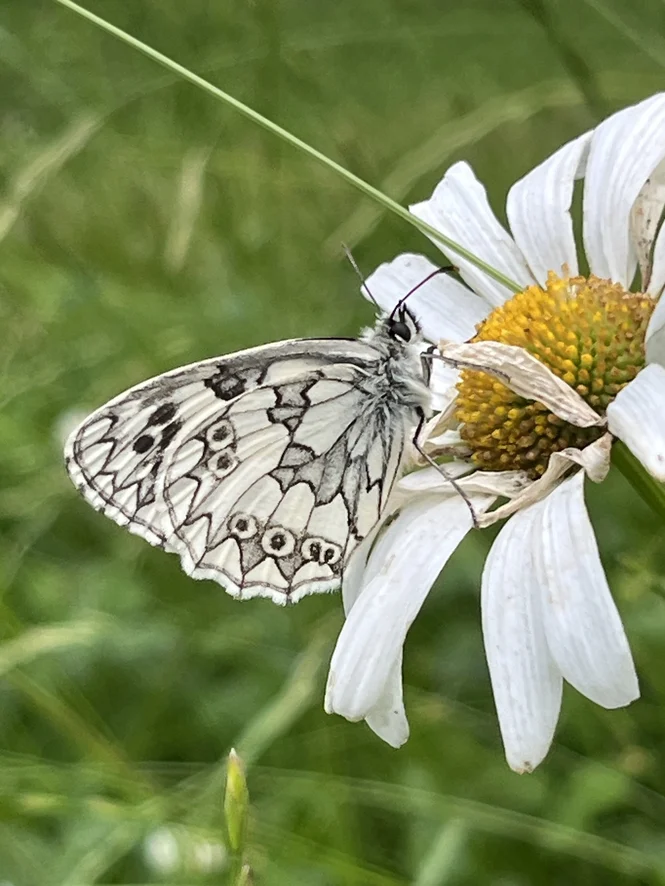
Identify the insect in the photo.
Melanargia galathea
